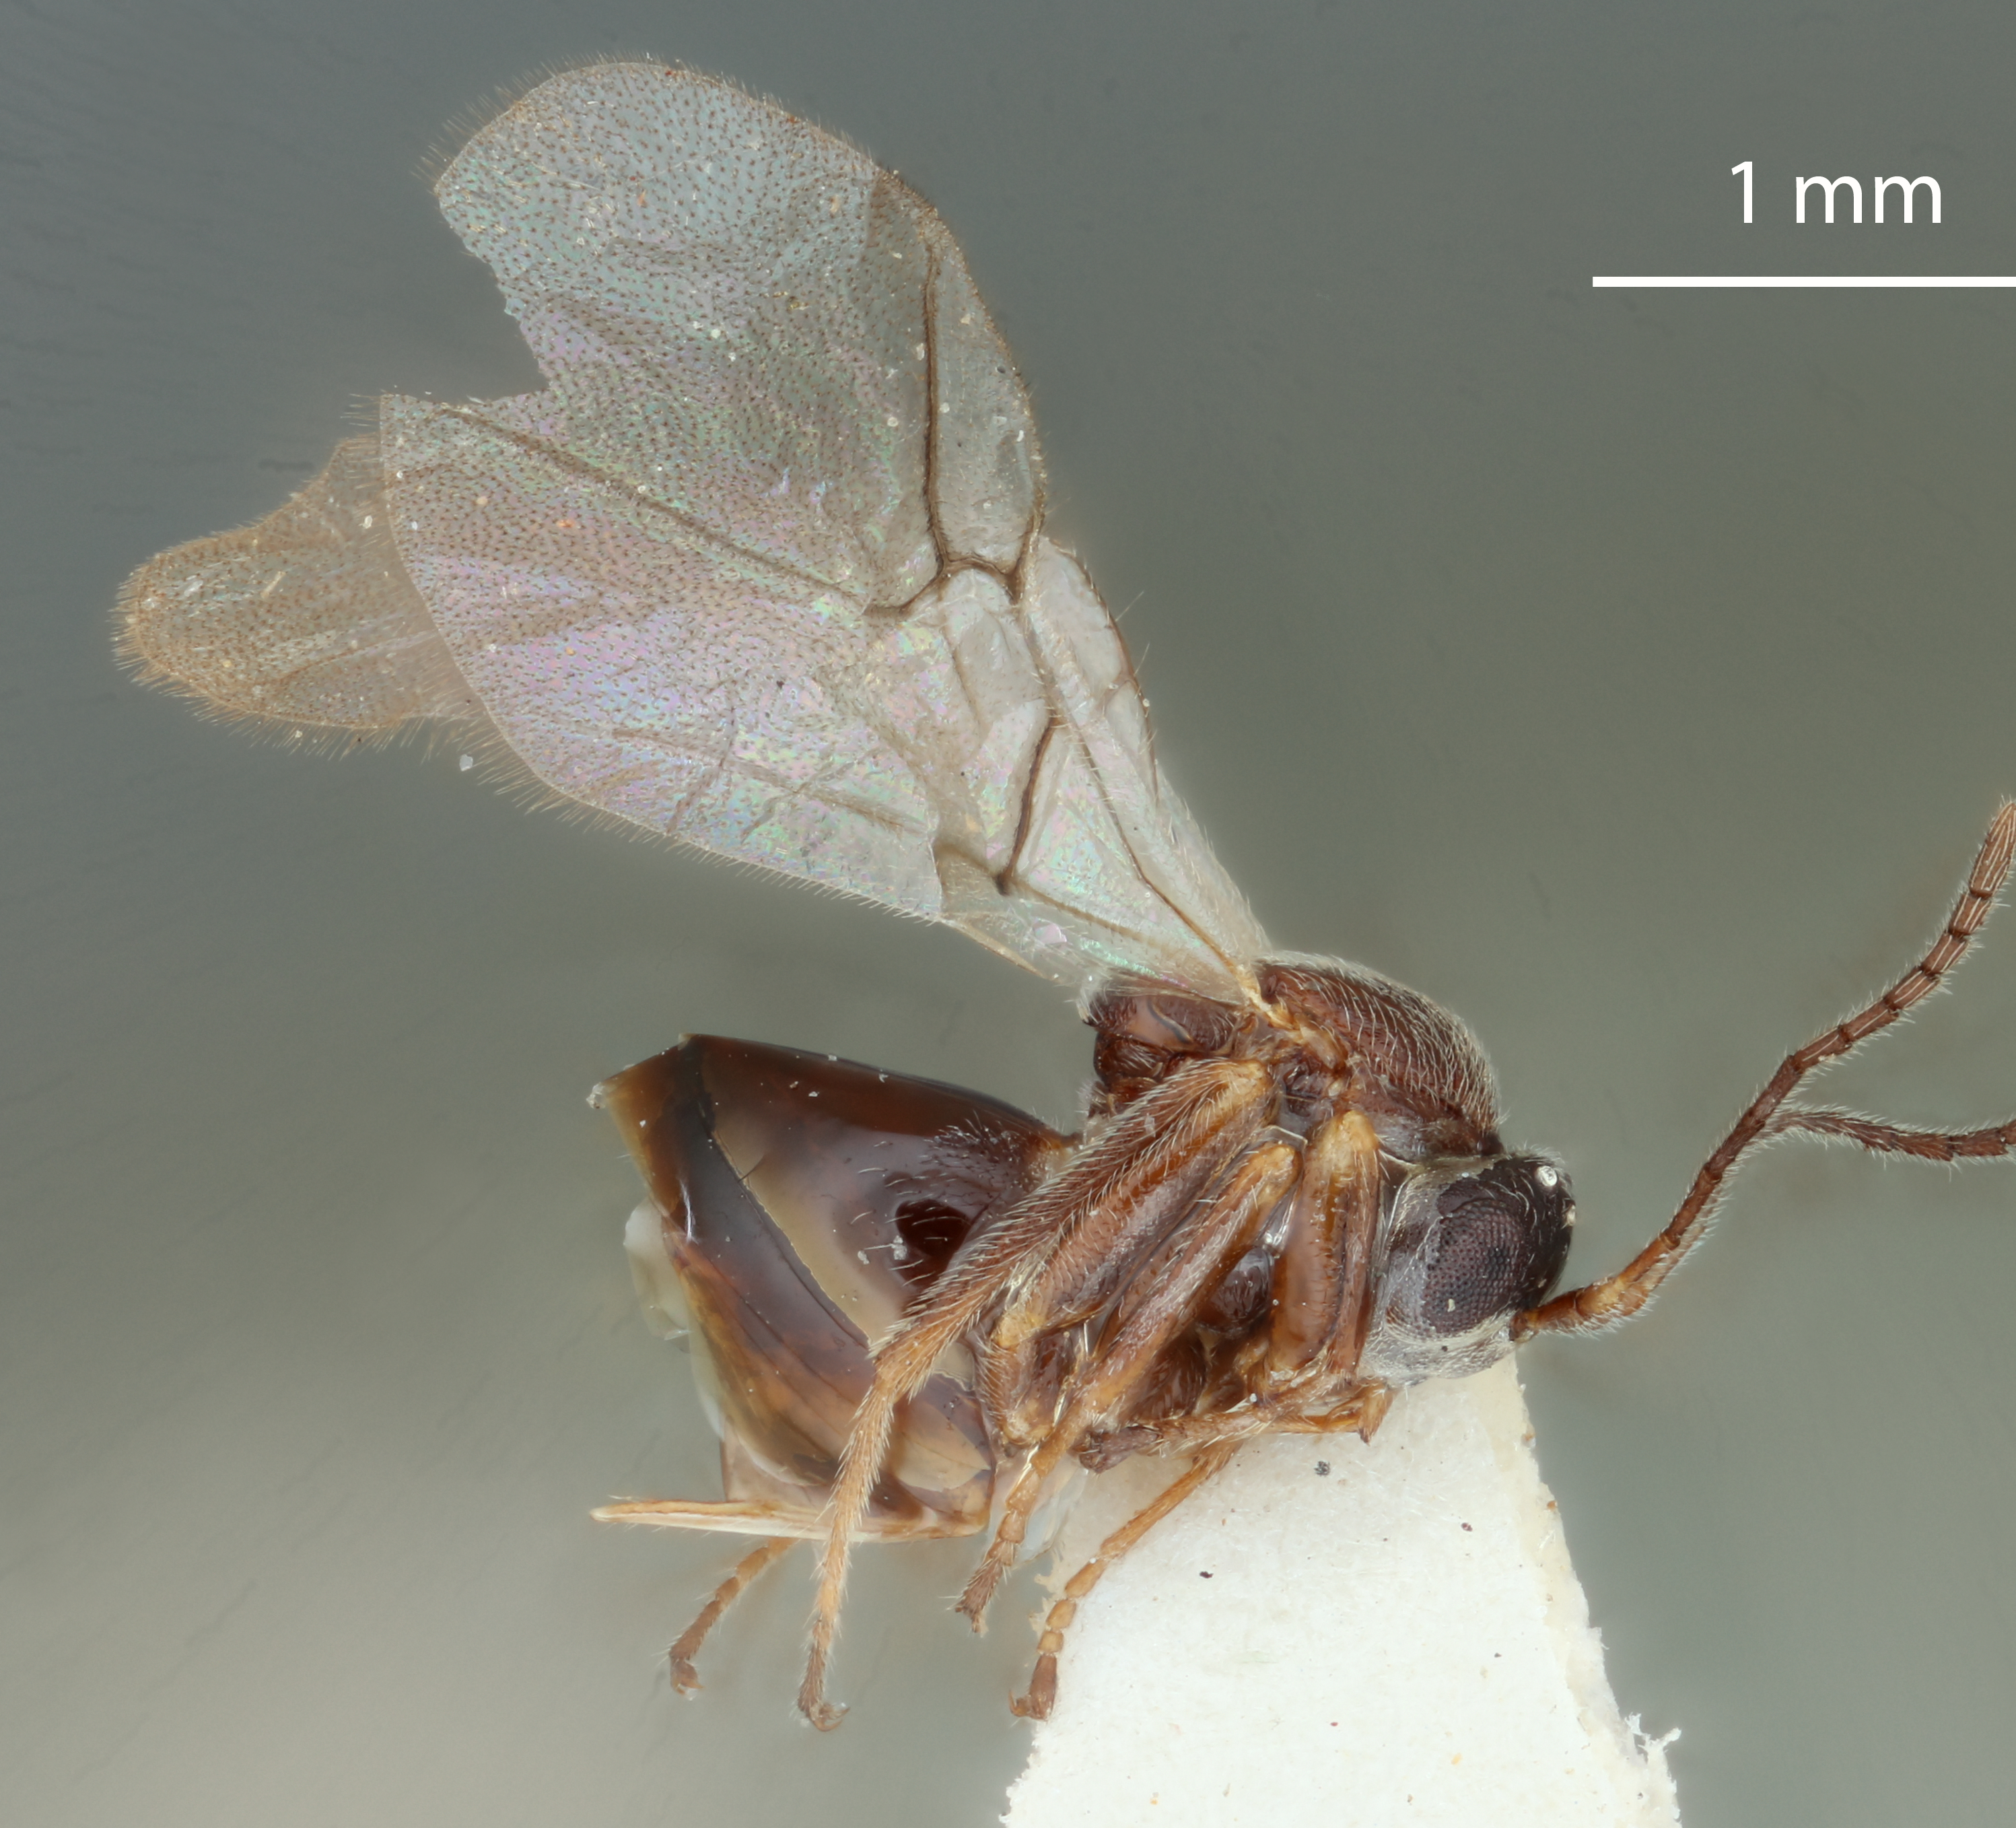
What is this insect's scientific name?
Trichoteras perfulvum
